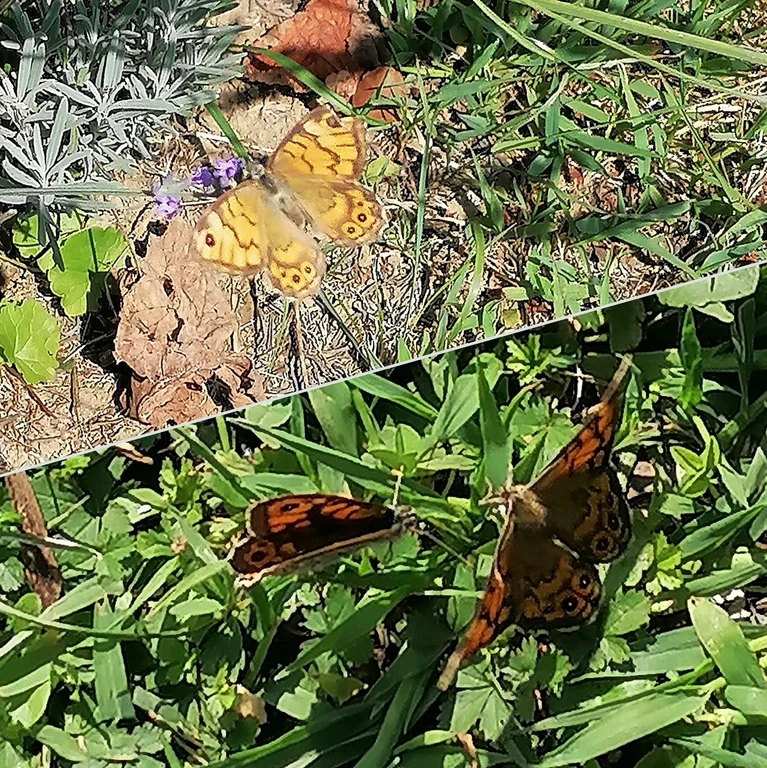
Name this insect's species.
Lasiommata megera (also Pararge megera)
